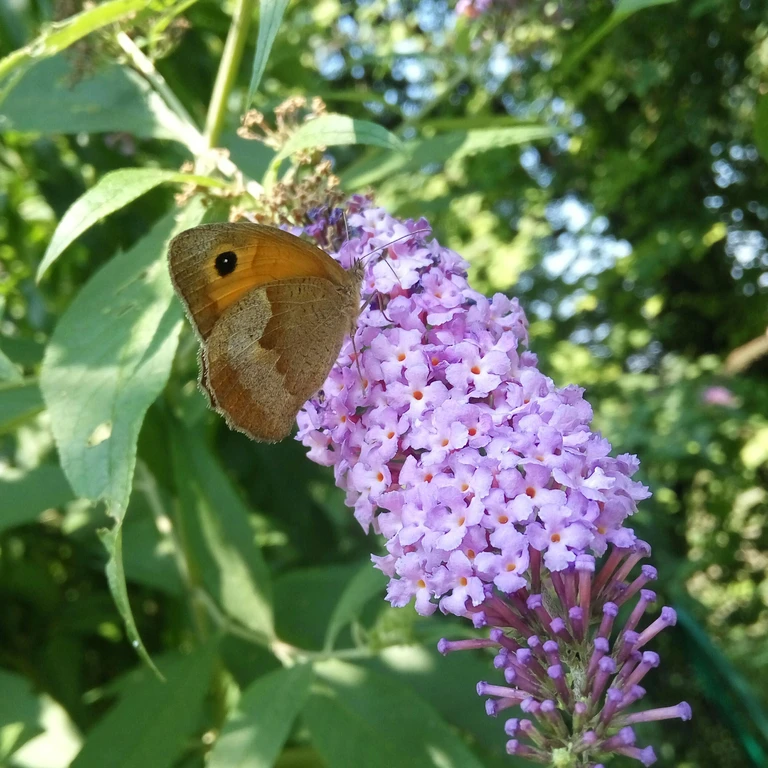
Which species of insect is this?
Maniola jurtina
